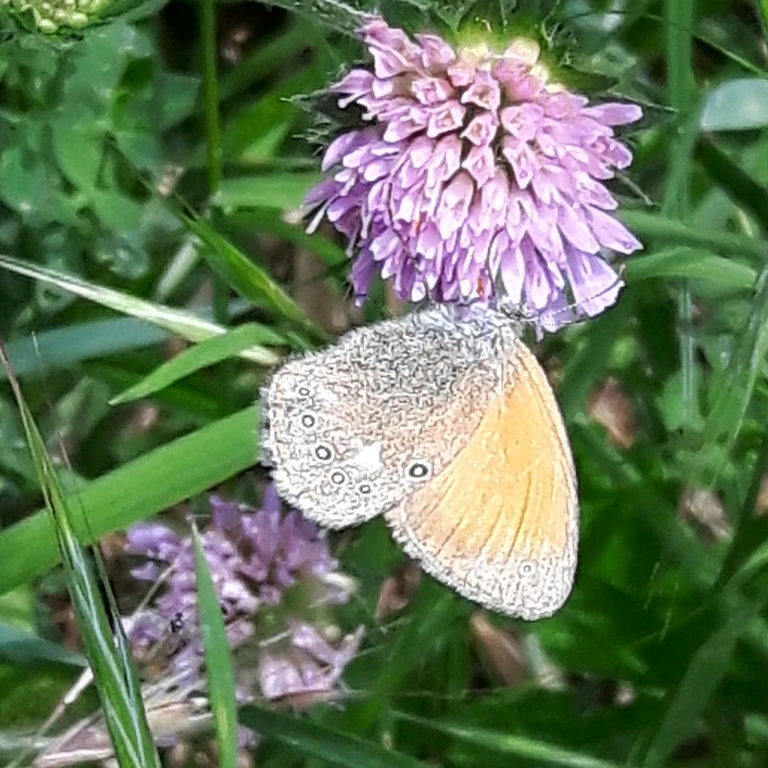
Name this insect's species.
Coenonympha glycerion (also Coenonympha iphis)
